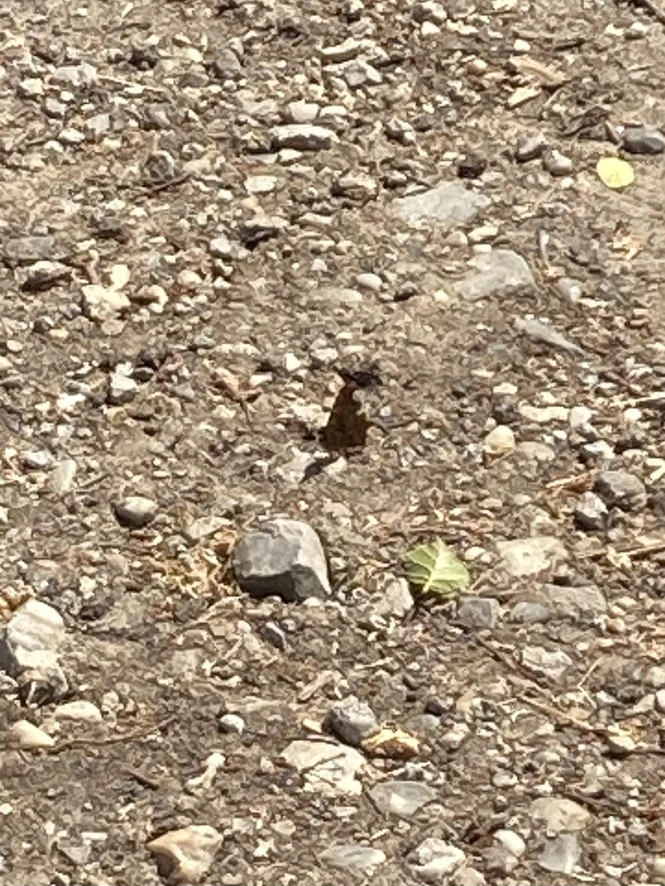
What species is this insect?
Polygonia c-album
